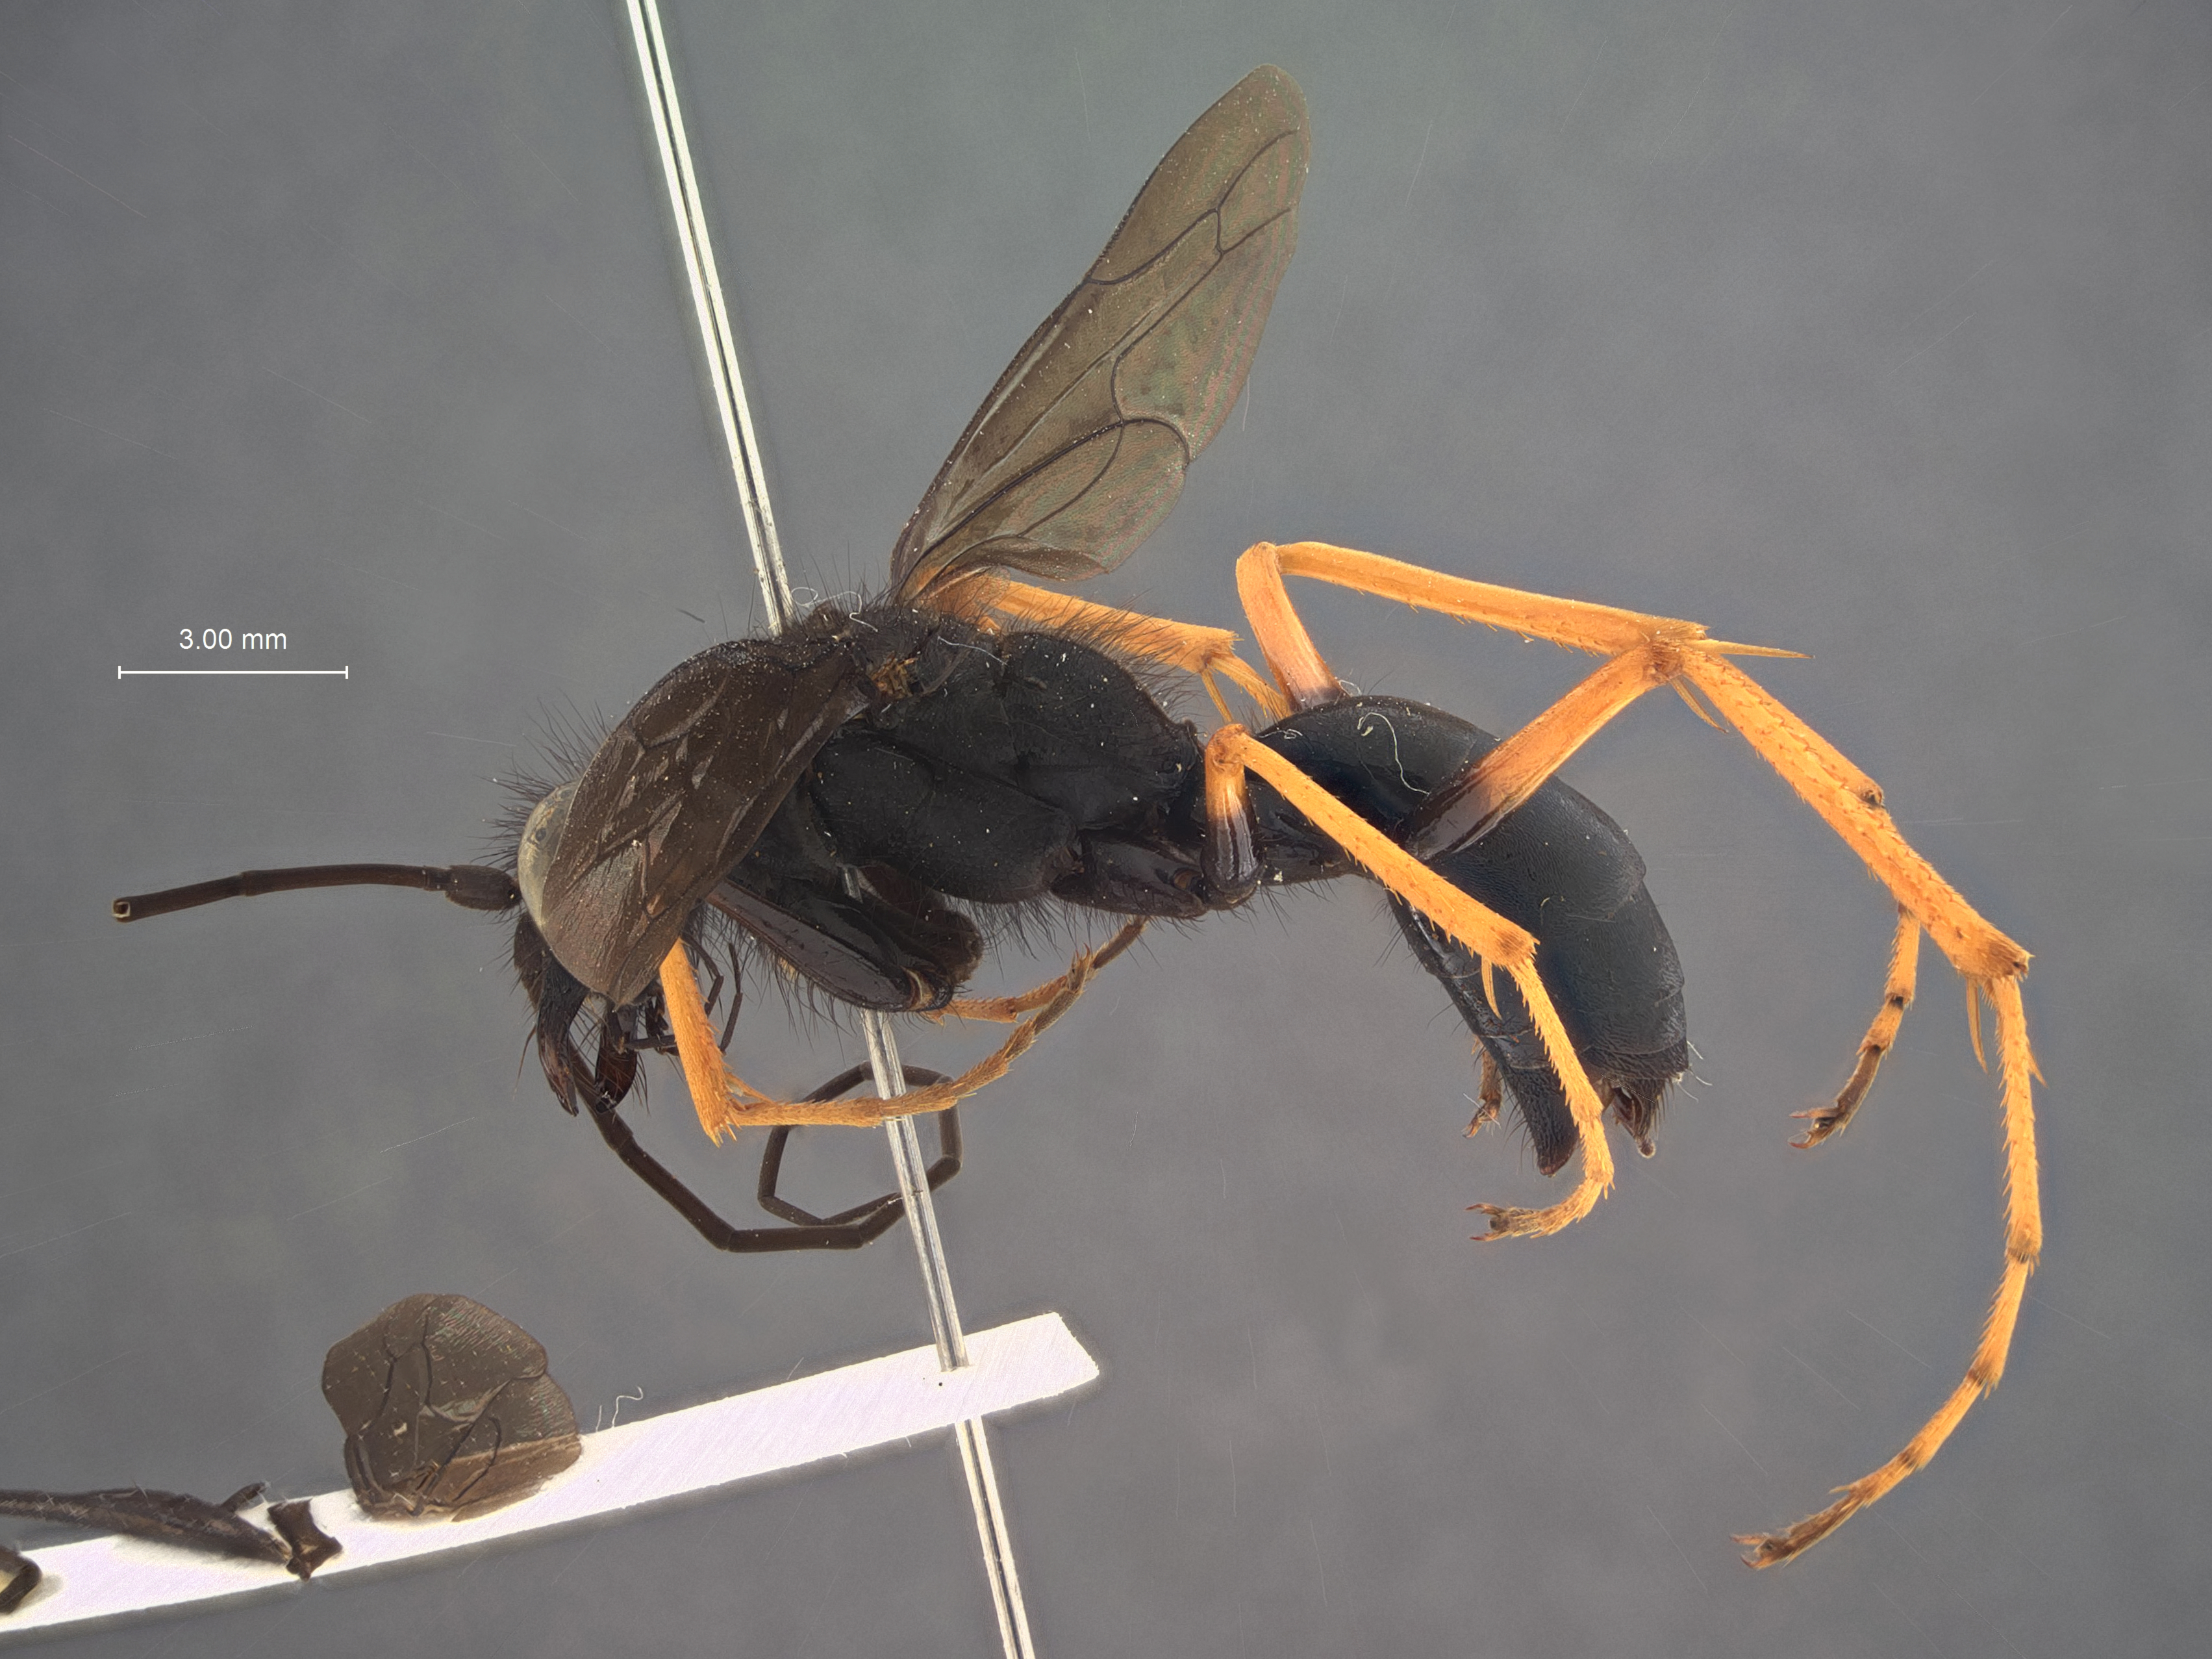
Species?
Taiwania formosana
